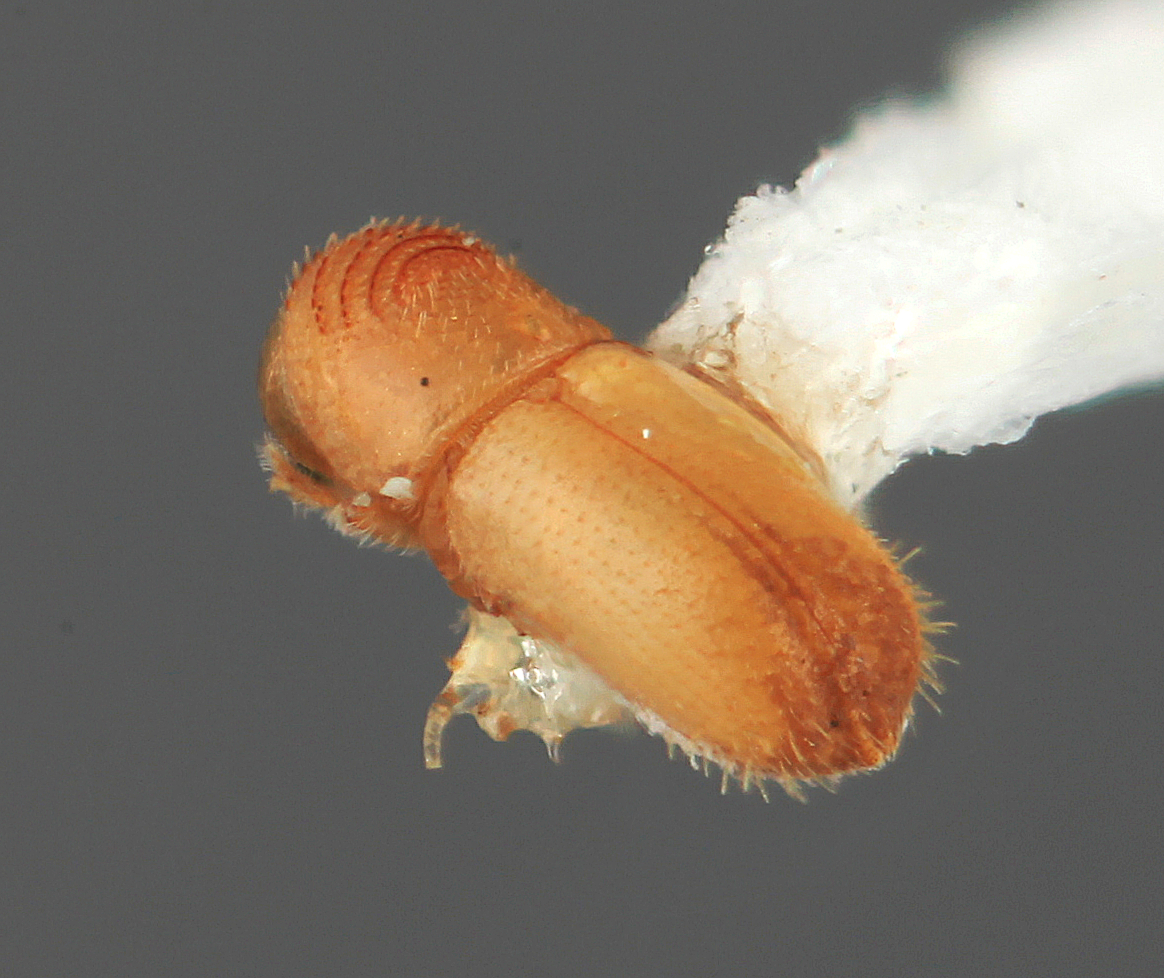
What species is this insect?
Pityophthorus vescus
